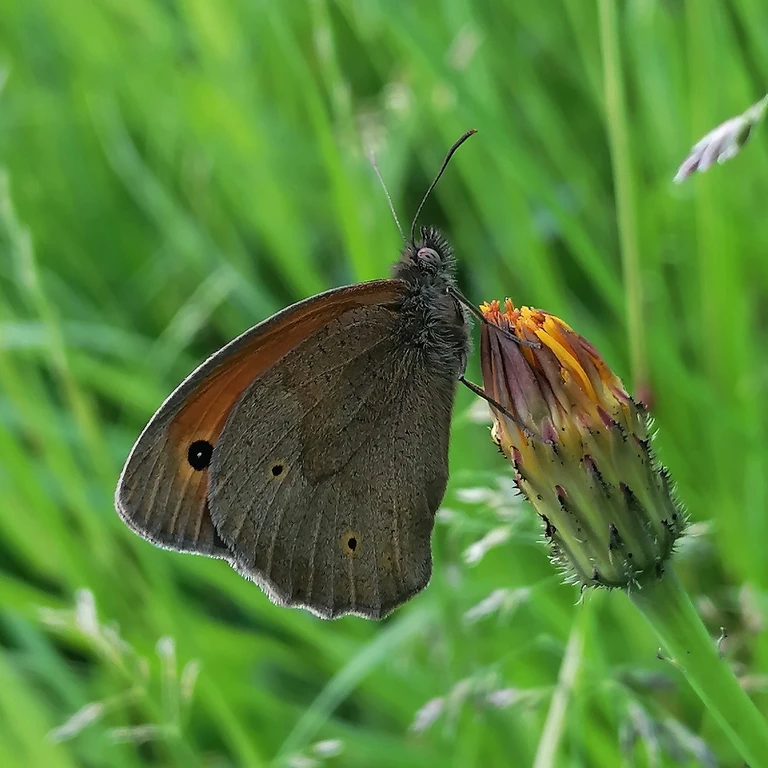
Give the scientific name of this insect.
Maniola jurtina
